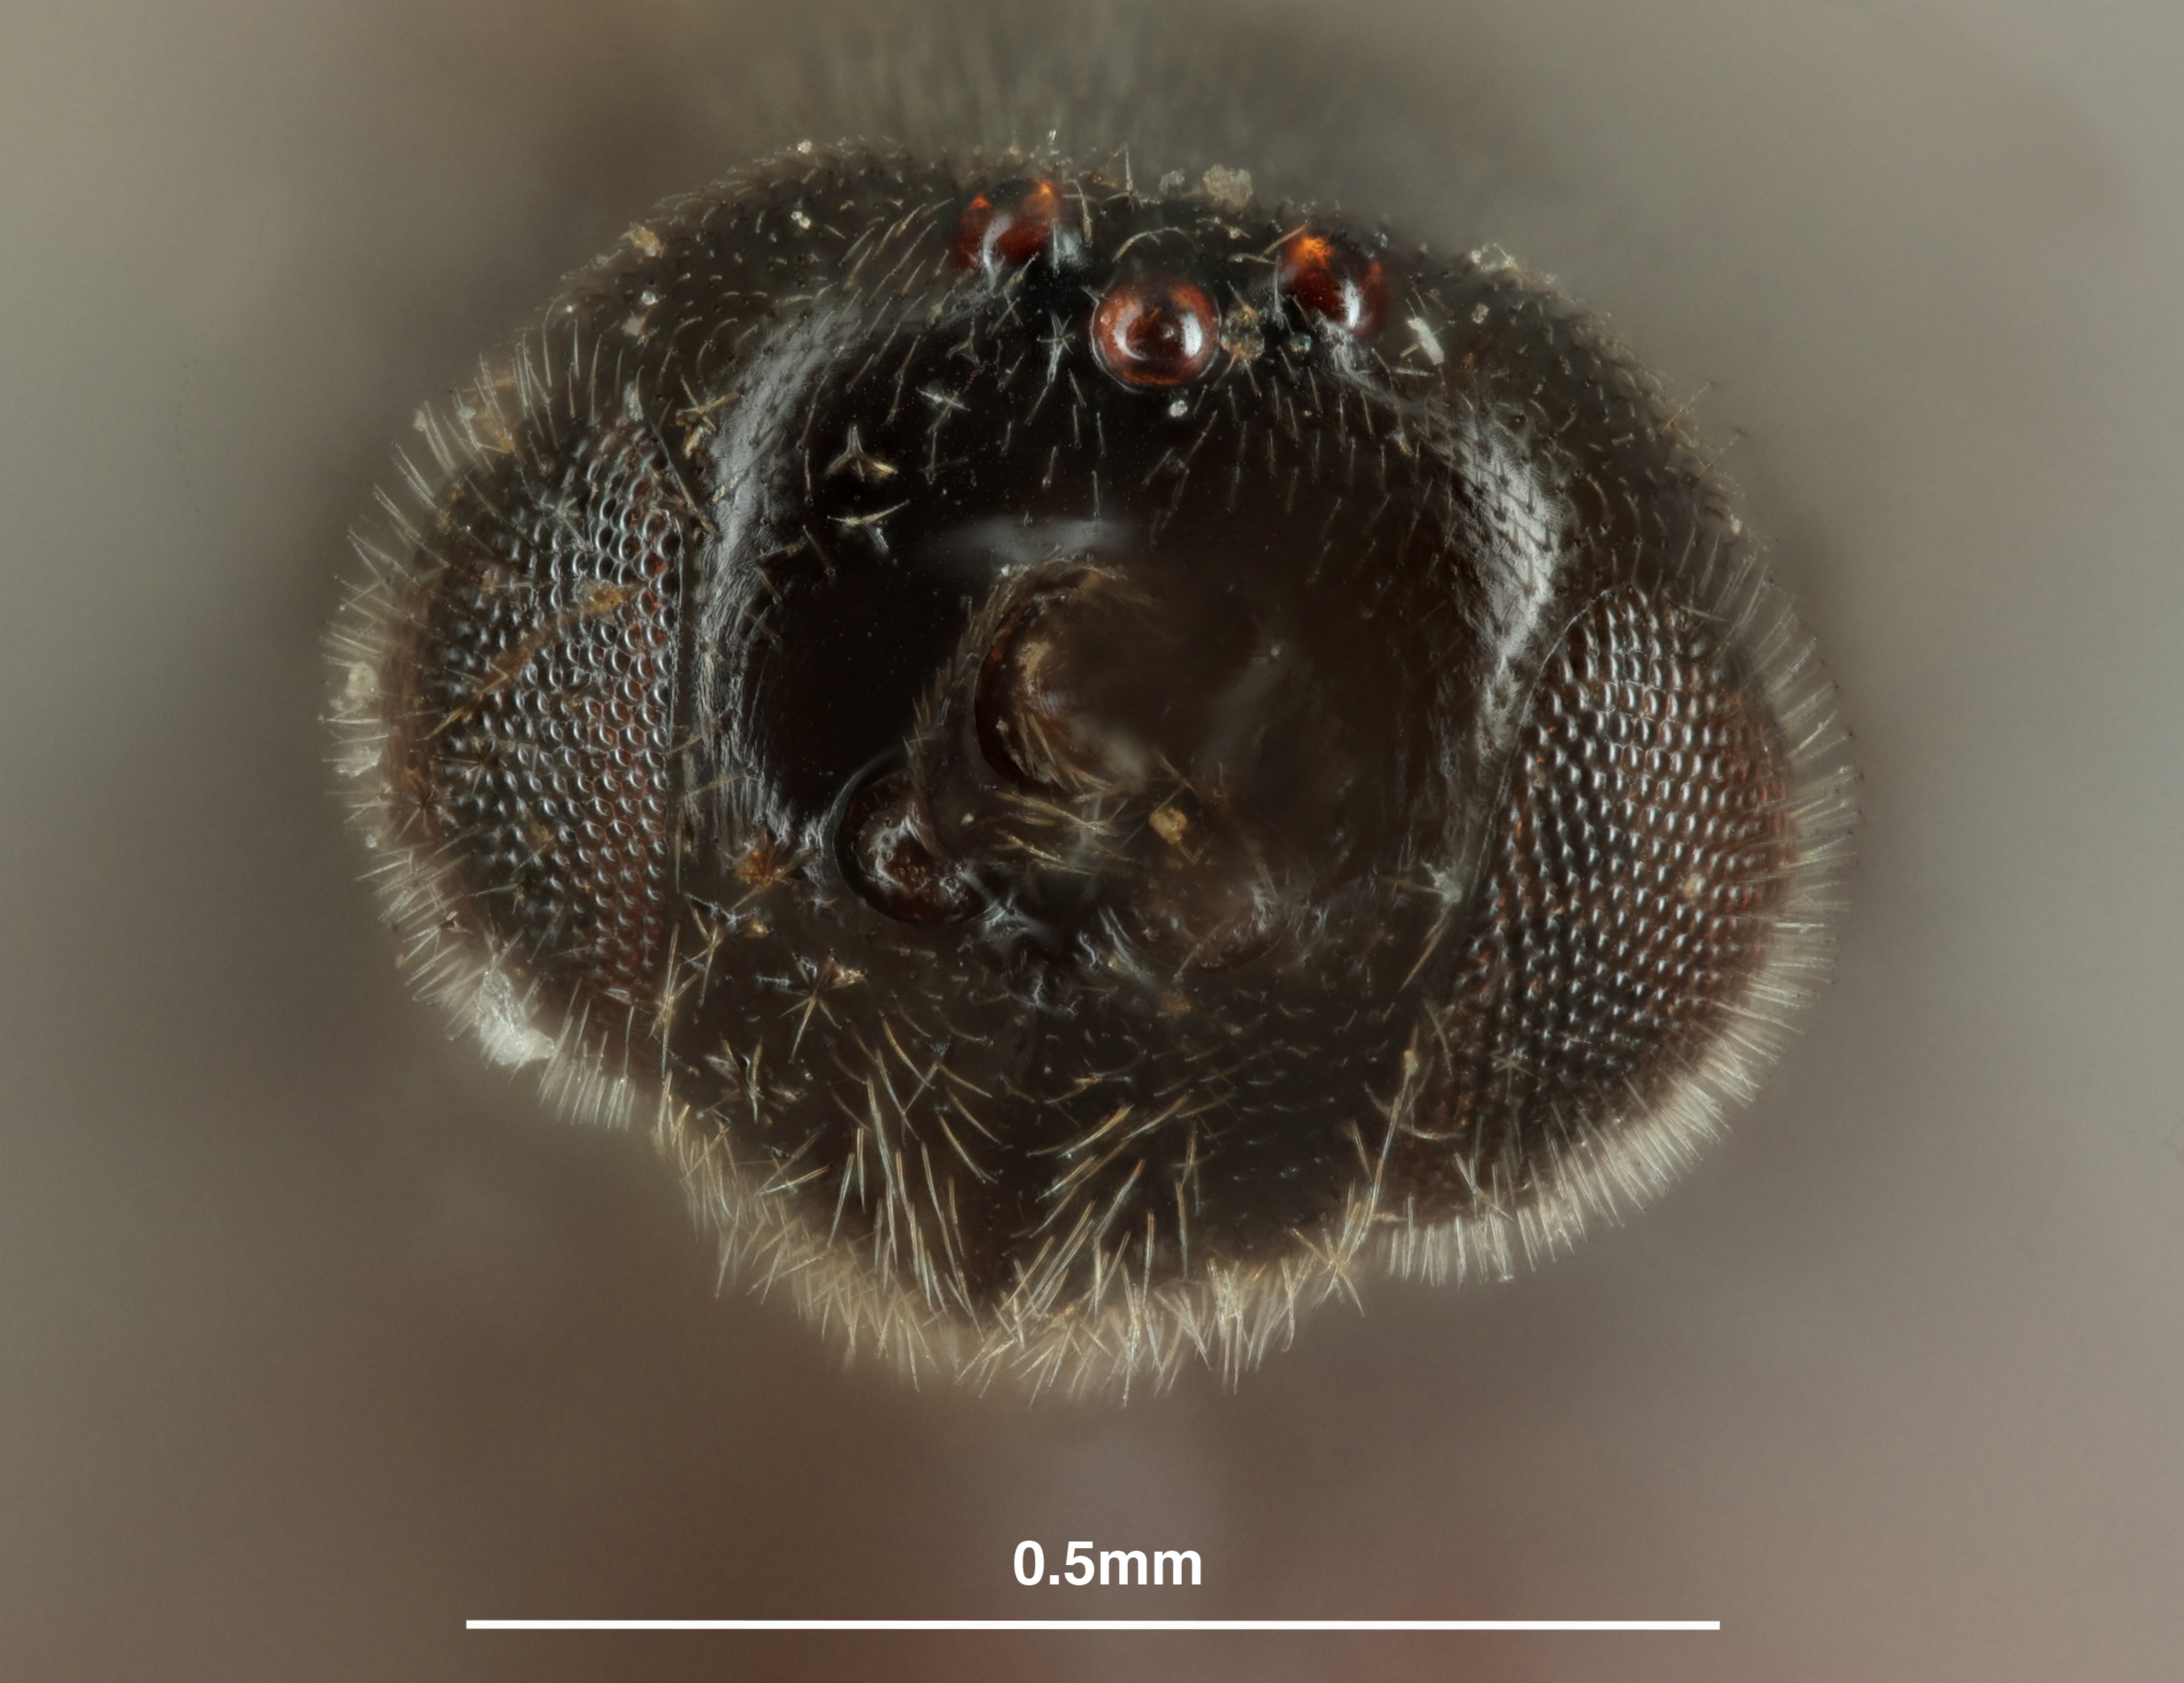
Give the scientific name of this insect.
Apanteles galatea
